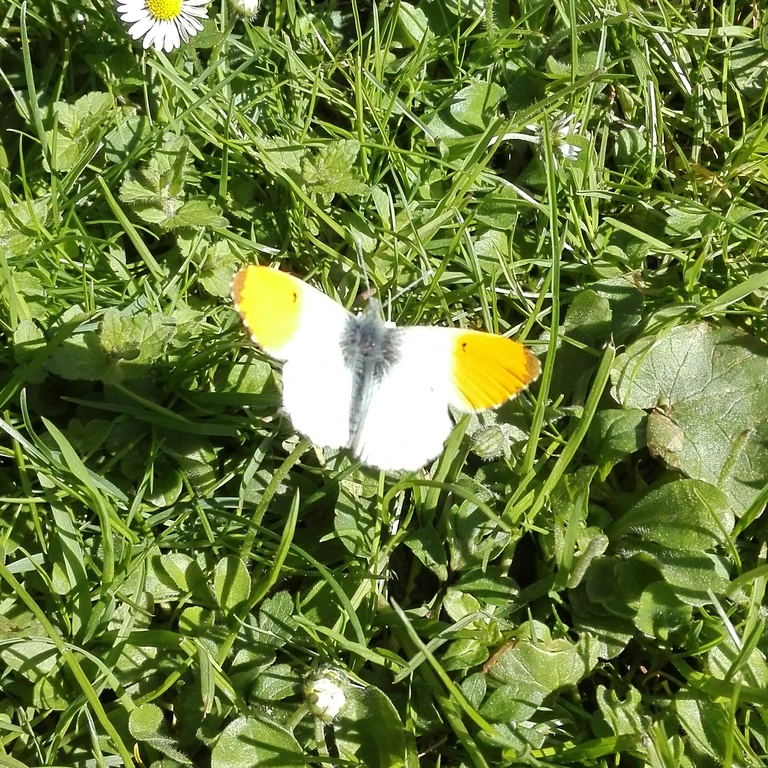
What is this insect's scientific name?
Anthocharis cardamines
